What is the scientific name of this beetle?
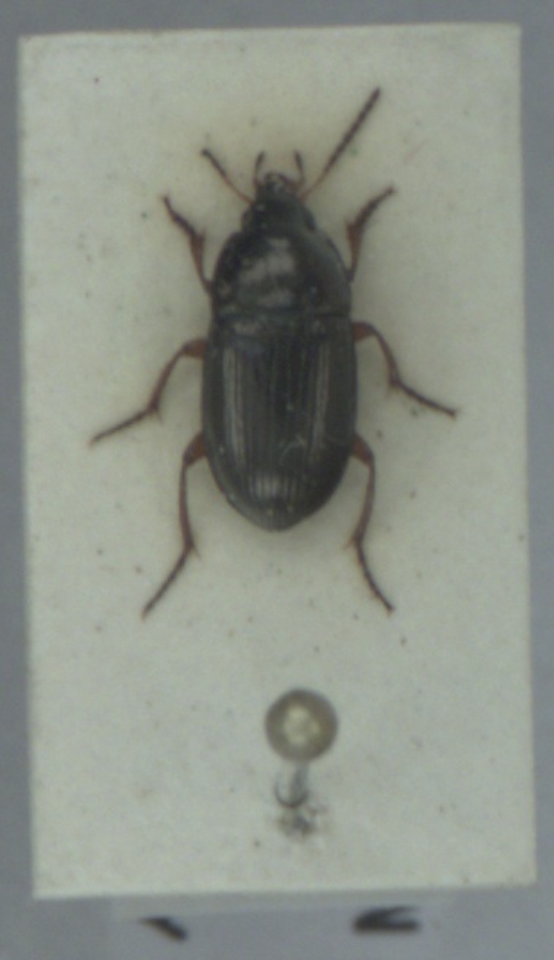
Amara familiaris
